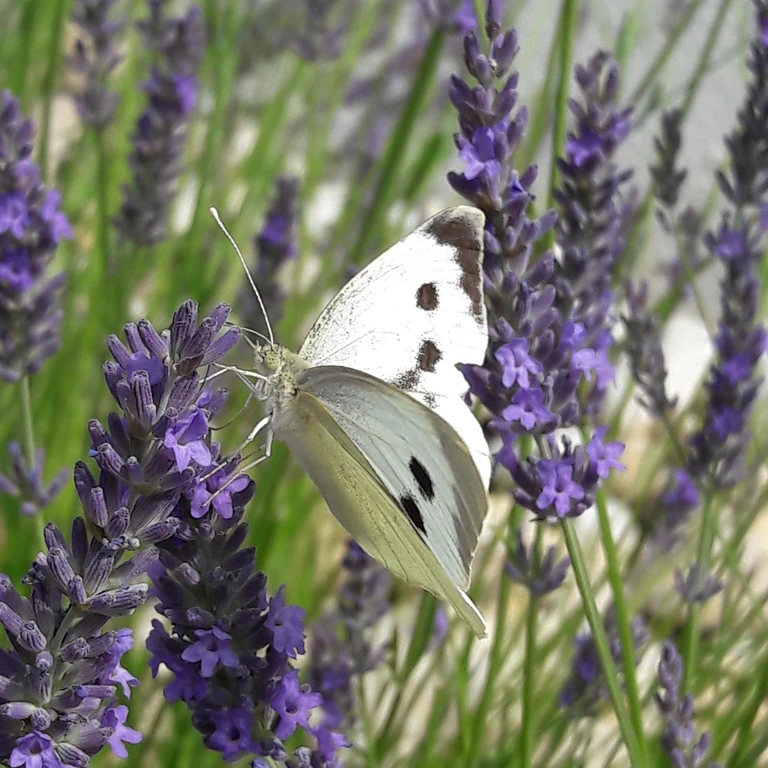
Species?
Pieris brassicae
